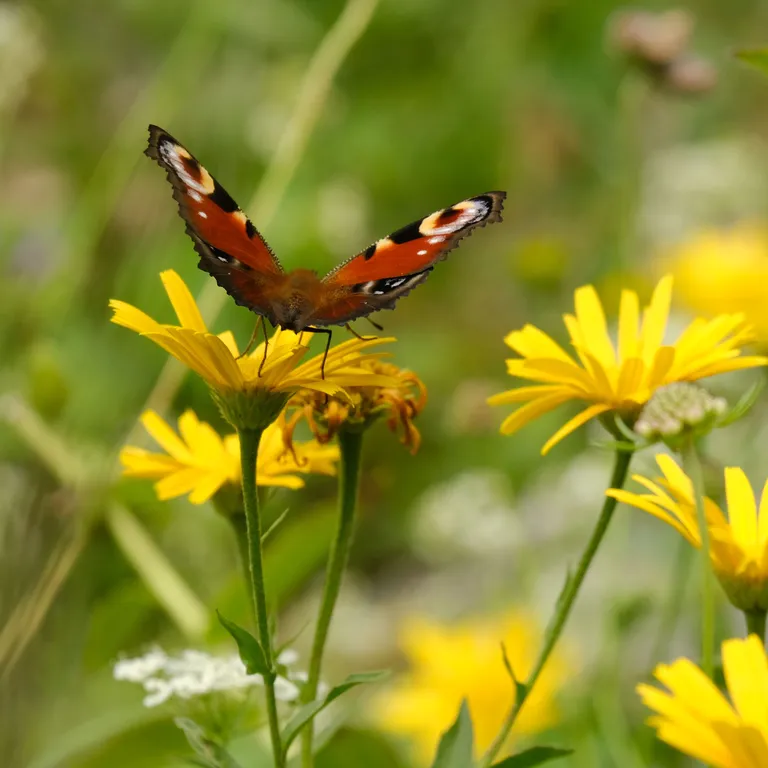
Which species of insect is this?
Aglais io
